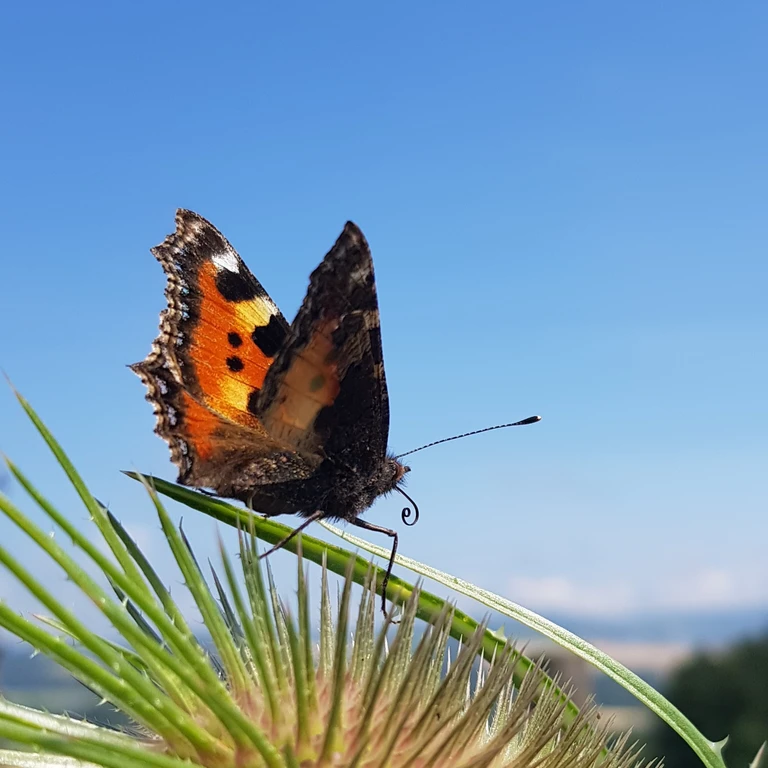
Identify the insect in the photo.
Aglais urticae
